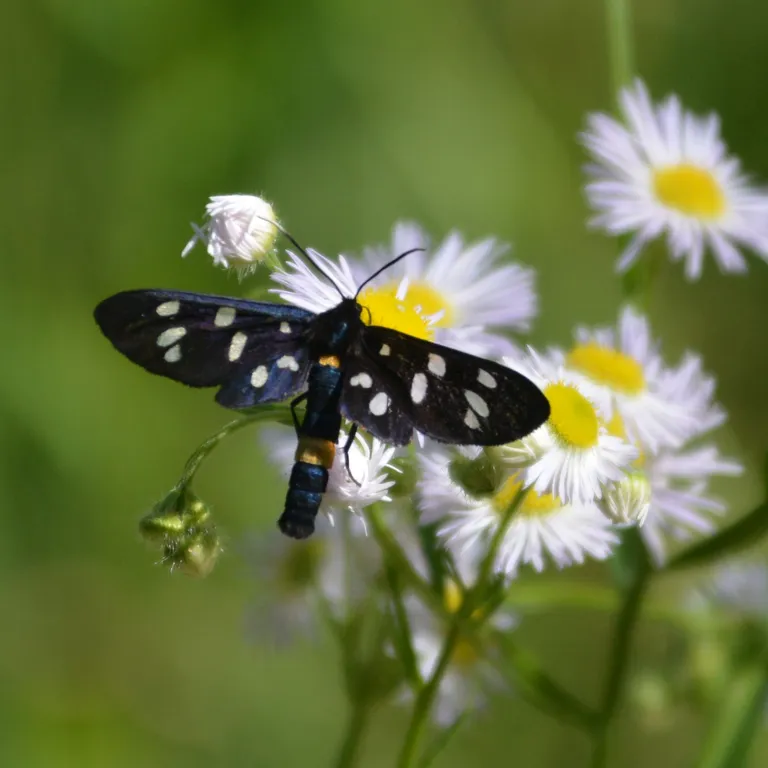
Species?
Amata phegea
